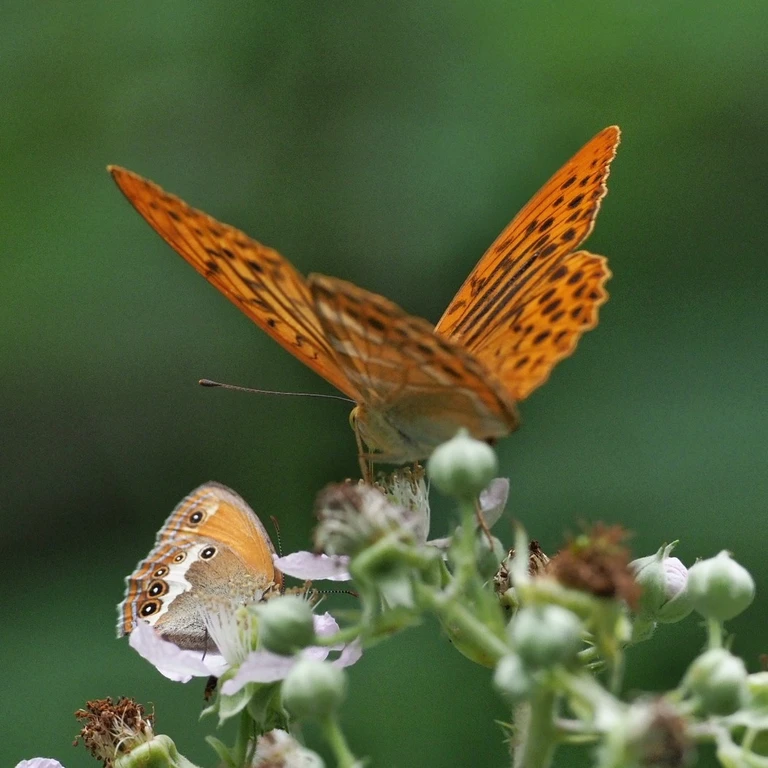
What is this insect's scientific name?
Argynnis paphia
